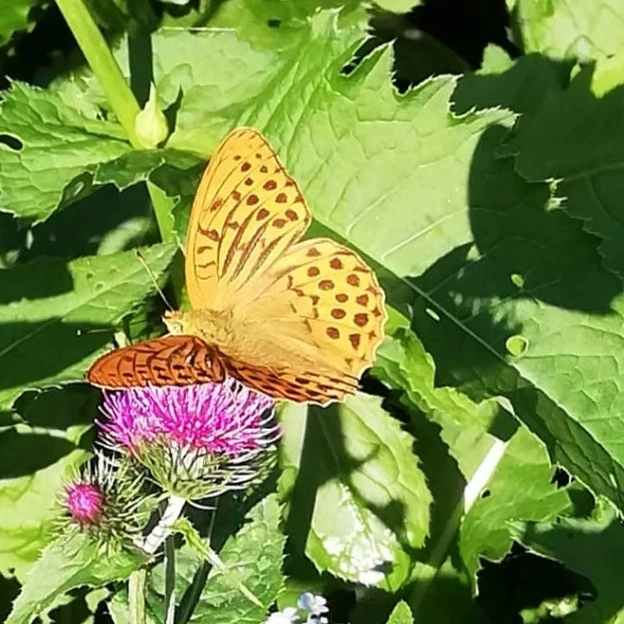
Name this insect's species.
Argynnis paphia
